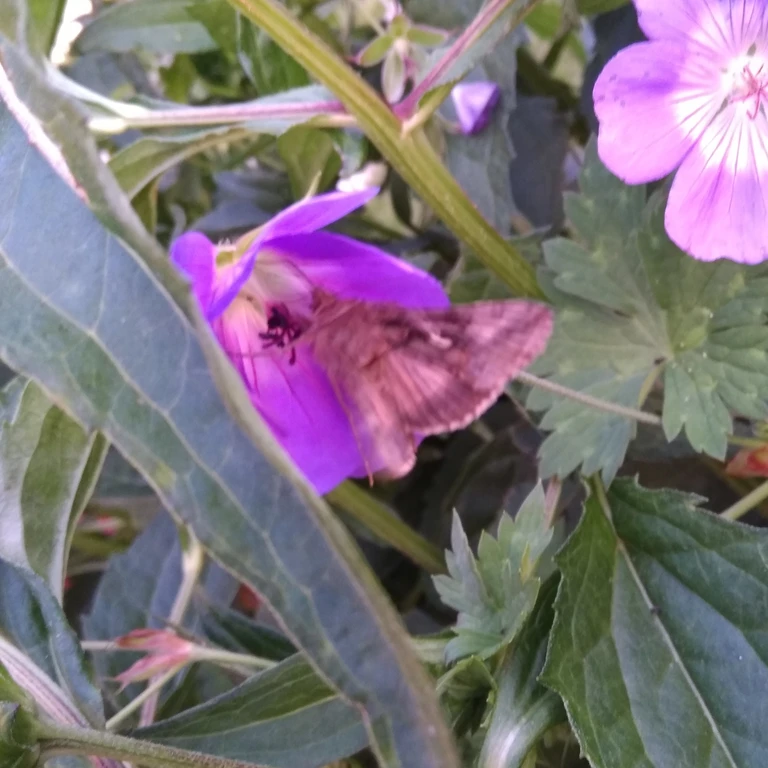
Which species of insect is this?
Autographa gamma
